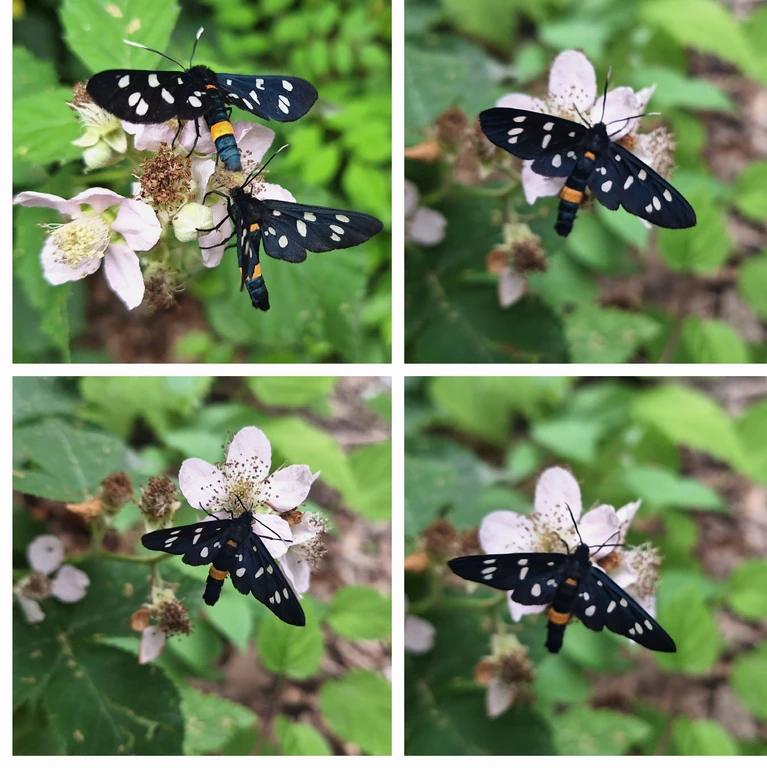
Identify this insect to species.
Amata phegea
